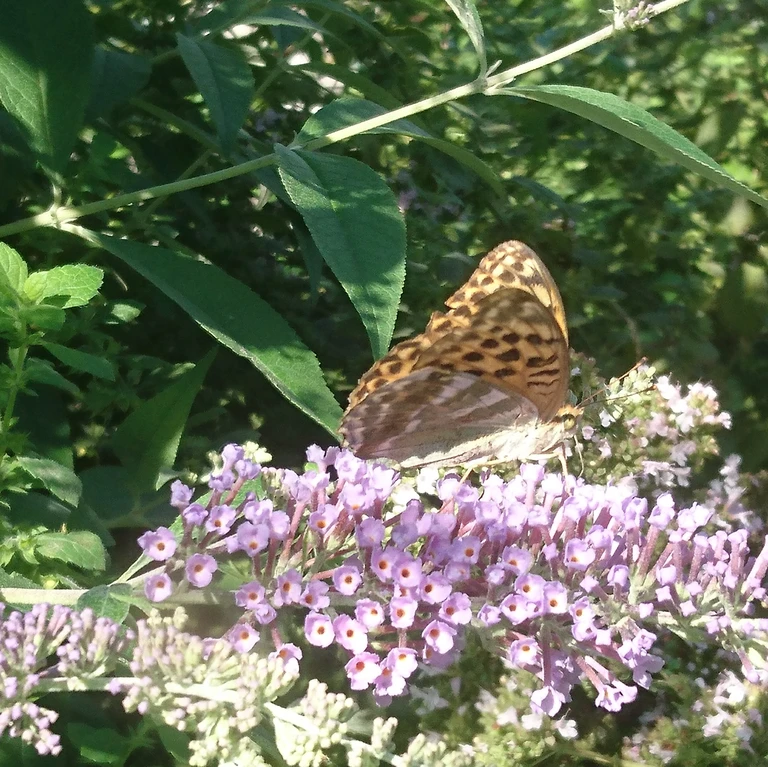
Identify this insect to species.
Argynnis paphia
